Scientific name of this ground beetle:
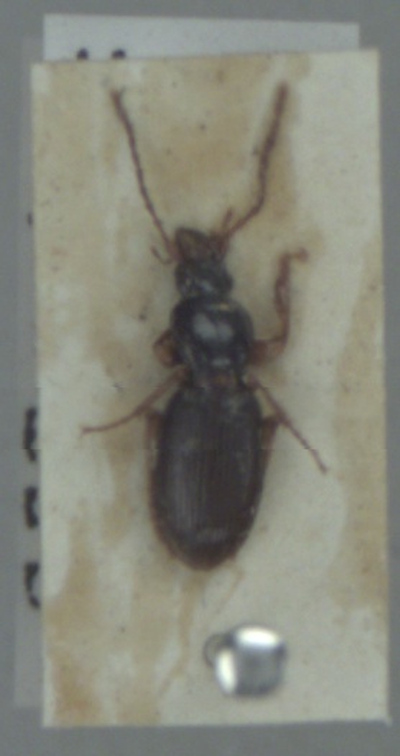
Stomis pumicatus
